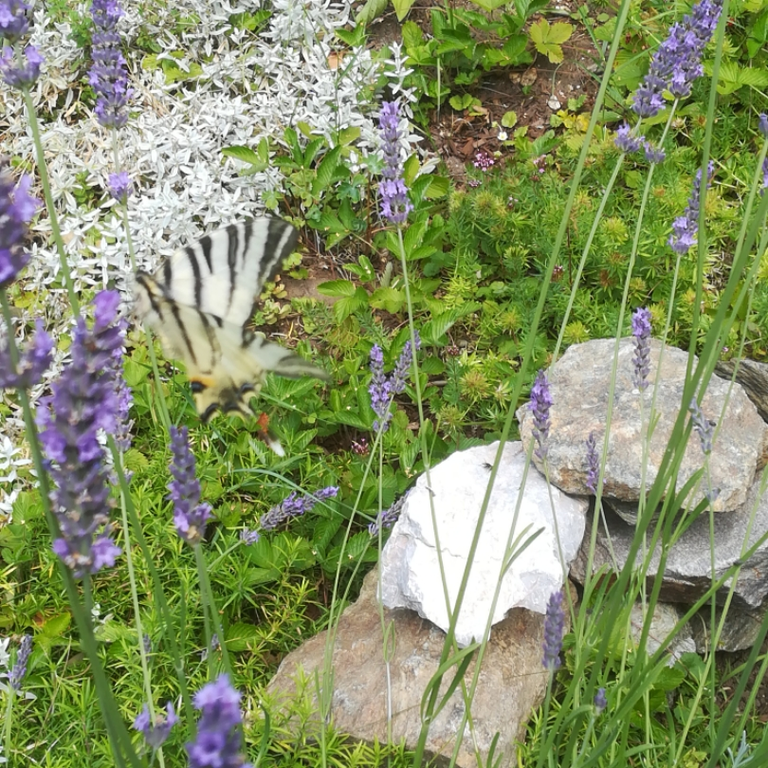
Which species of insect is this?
Iphiclides podalirius
